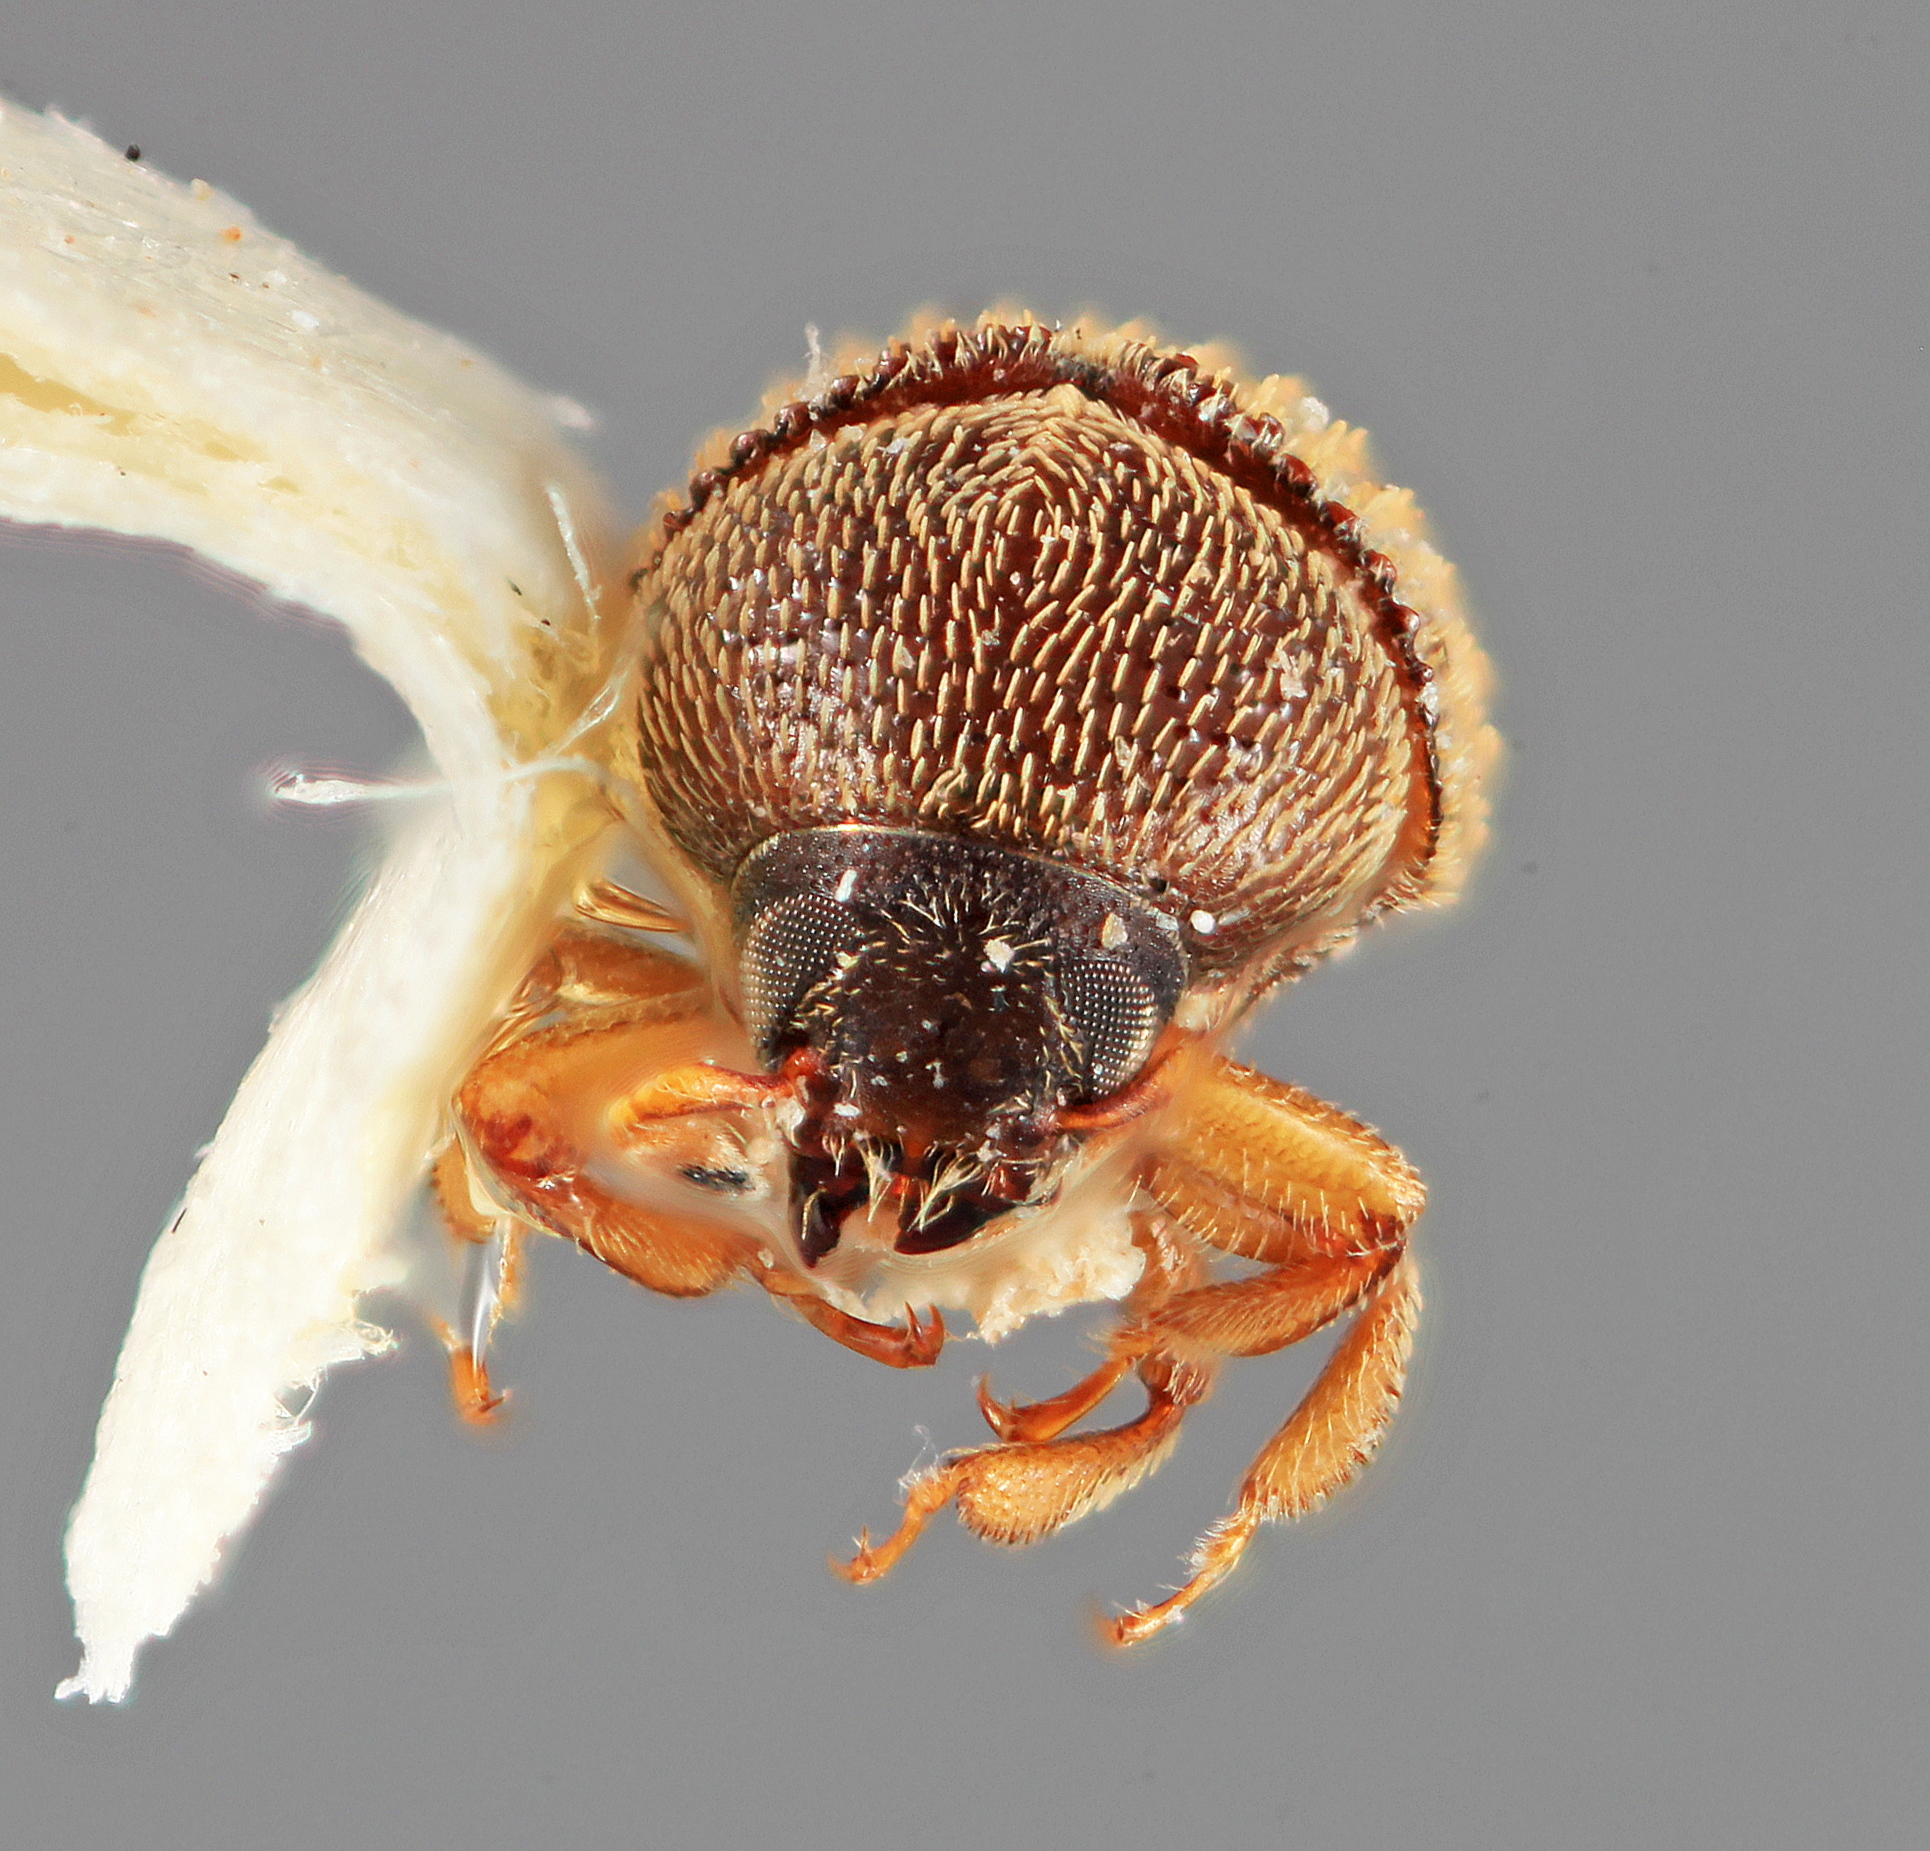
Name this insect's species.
Chramesus securus
